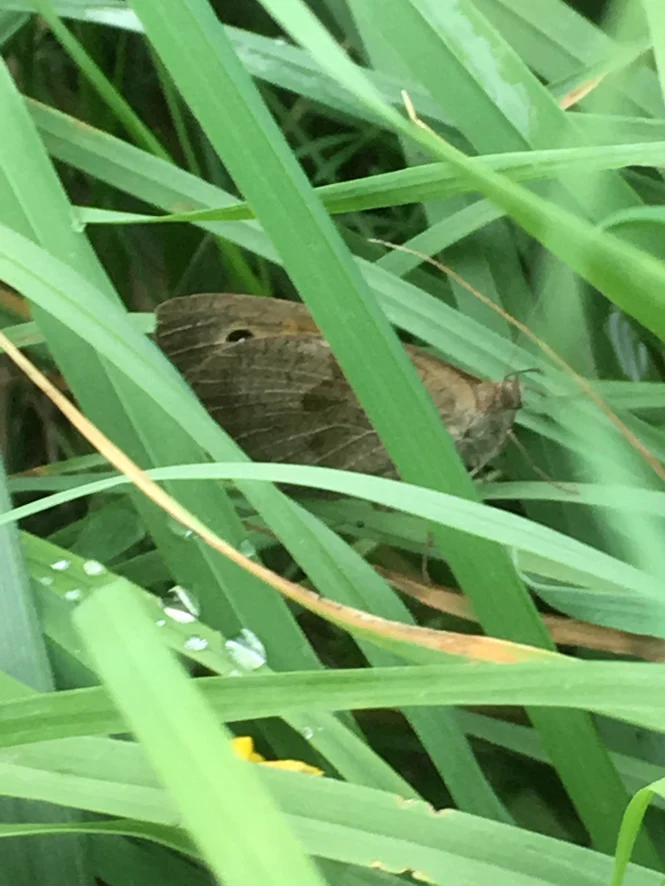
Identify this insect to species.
Maniola jurtina
